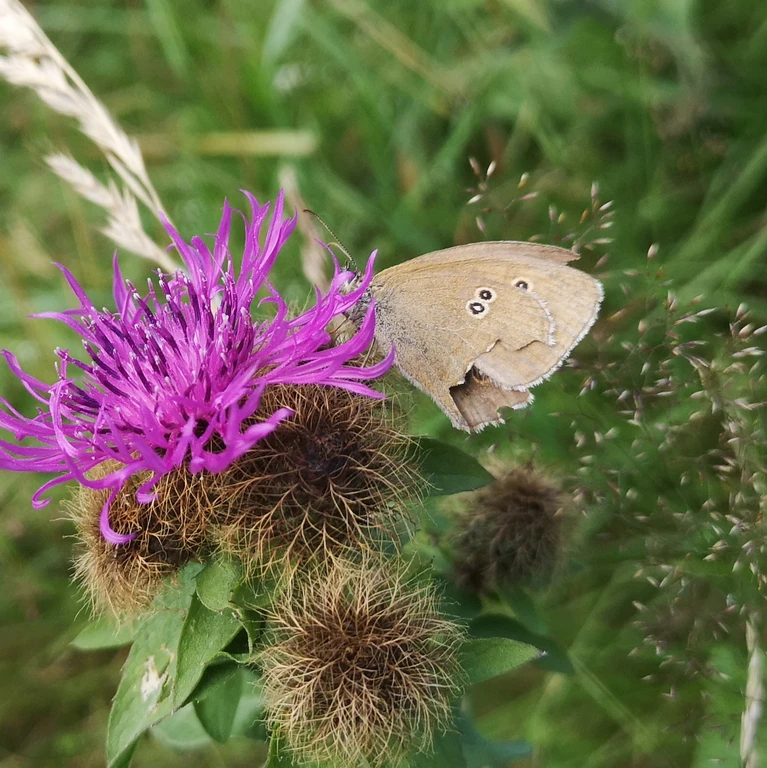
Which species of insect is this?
Aphantopus hyperantus
